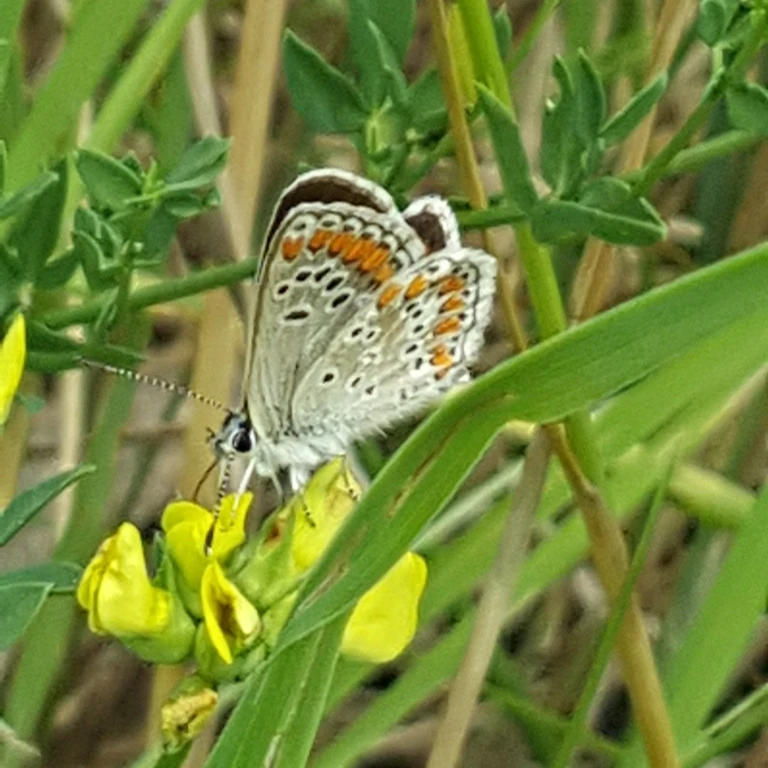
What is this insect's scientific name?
Aricia agestis/artaxerxes
